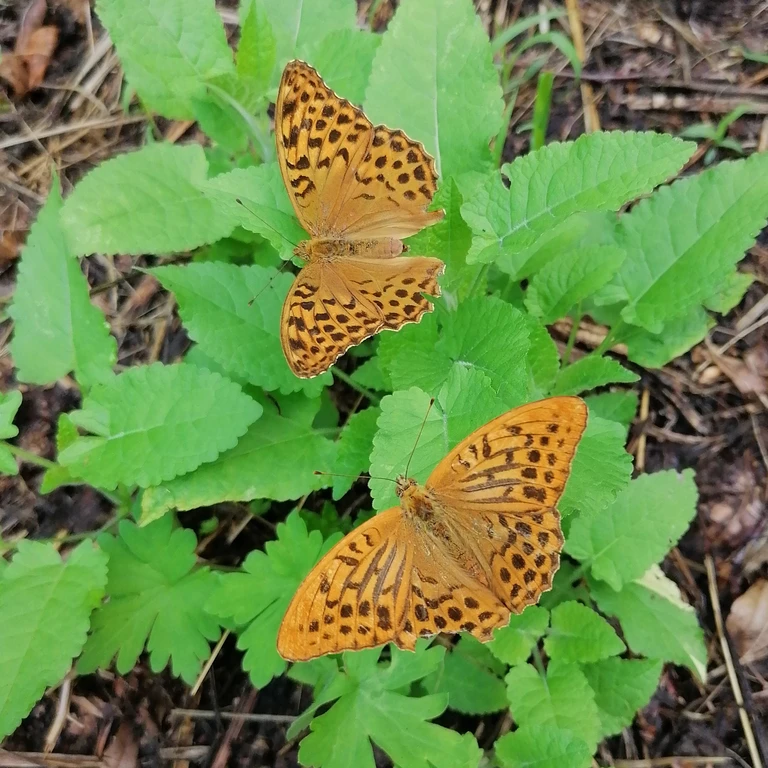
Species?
Argynnis paphia
